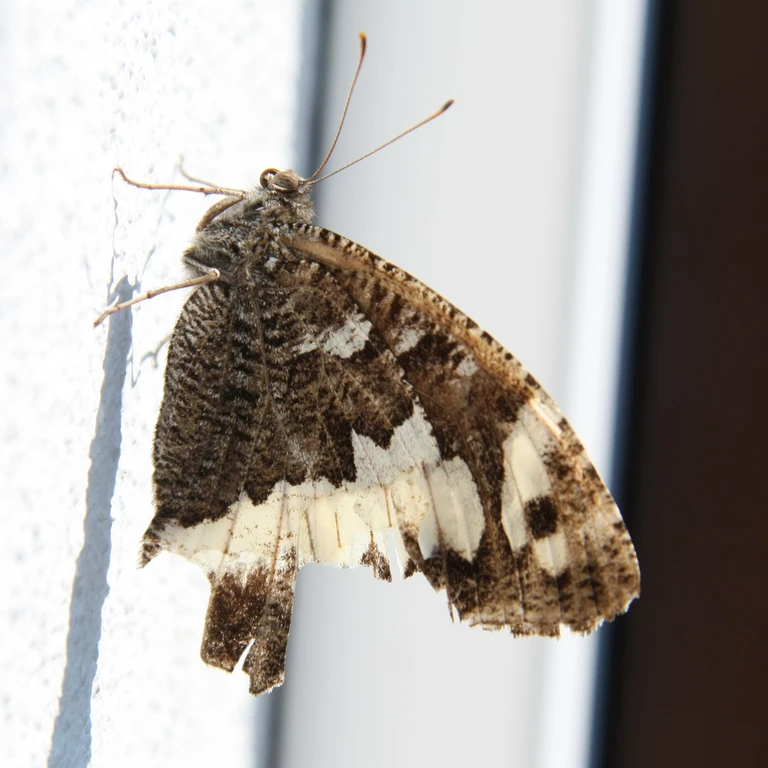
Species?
Brintesia circe
